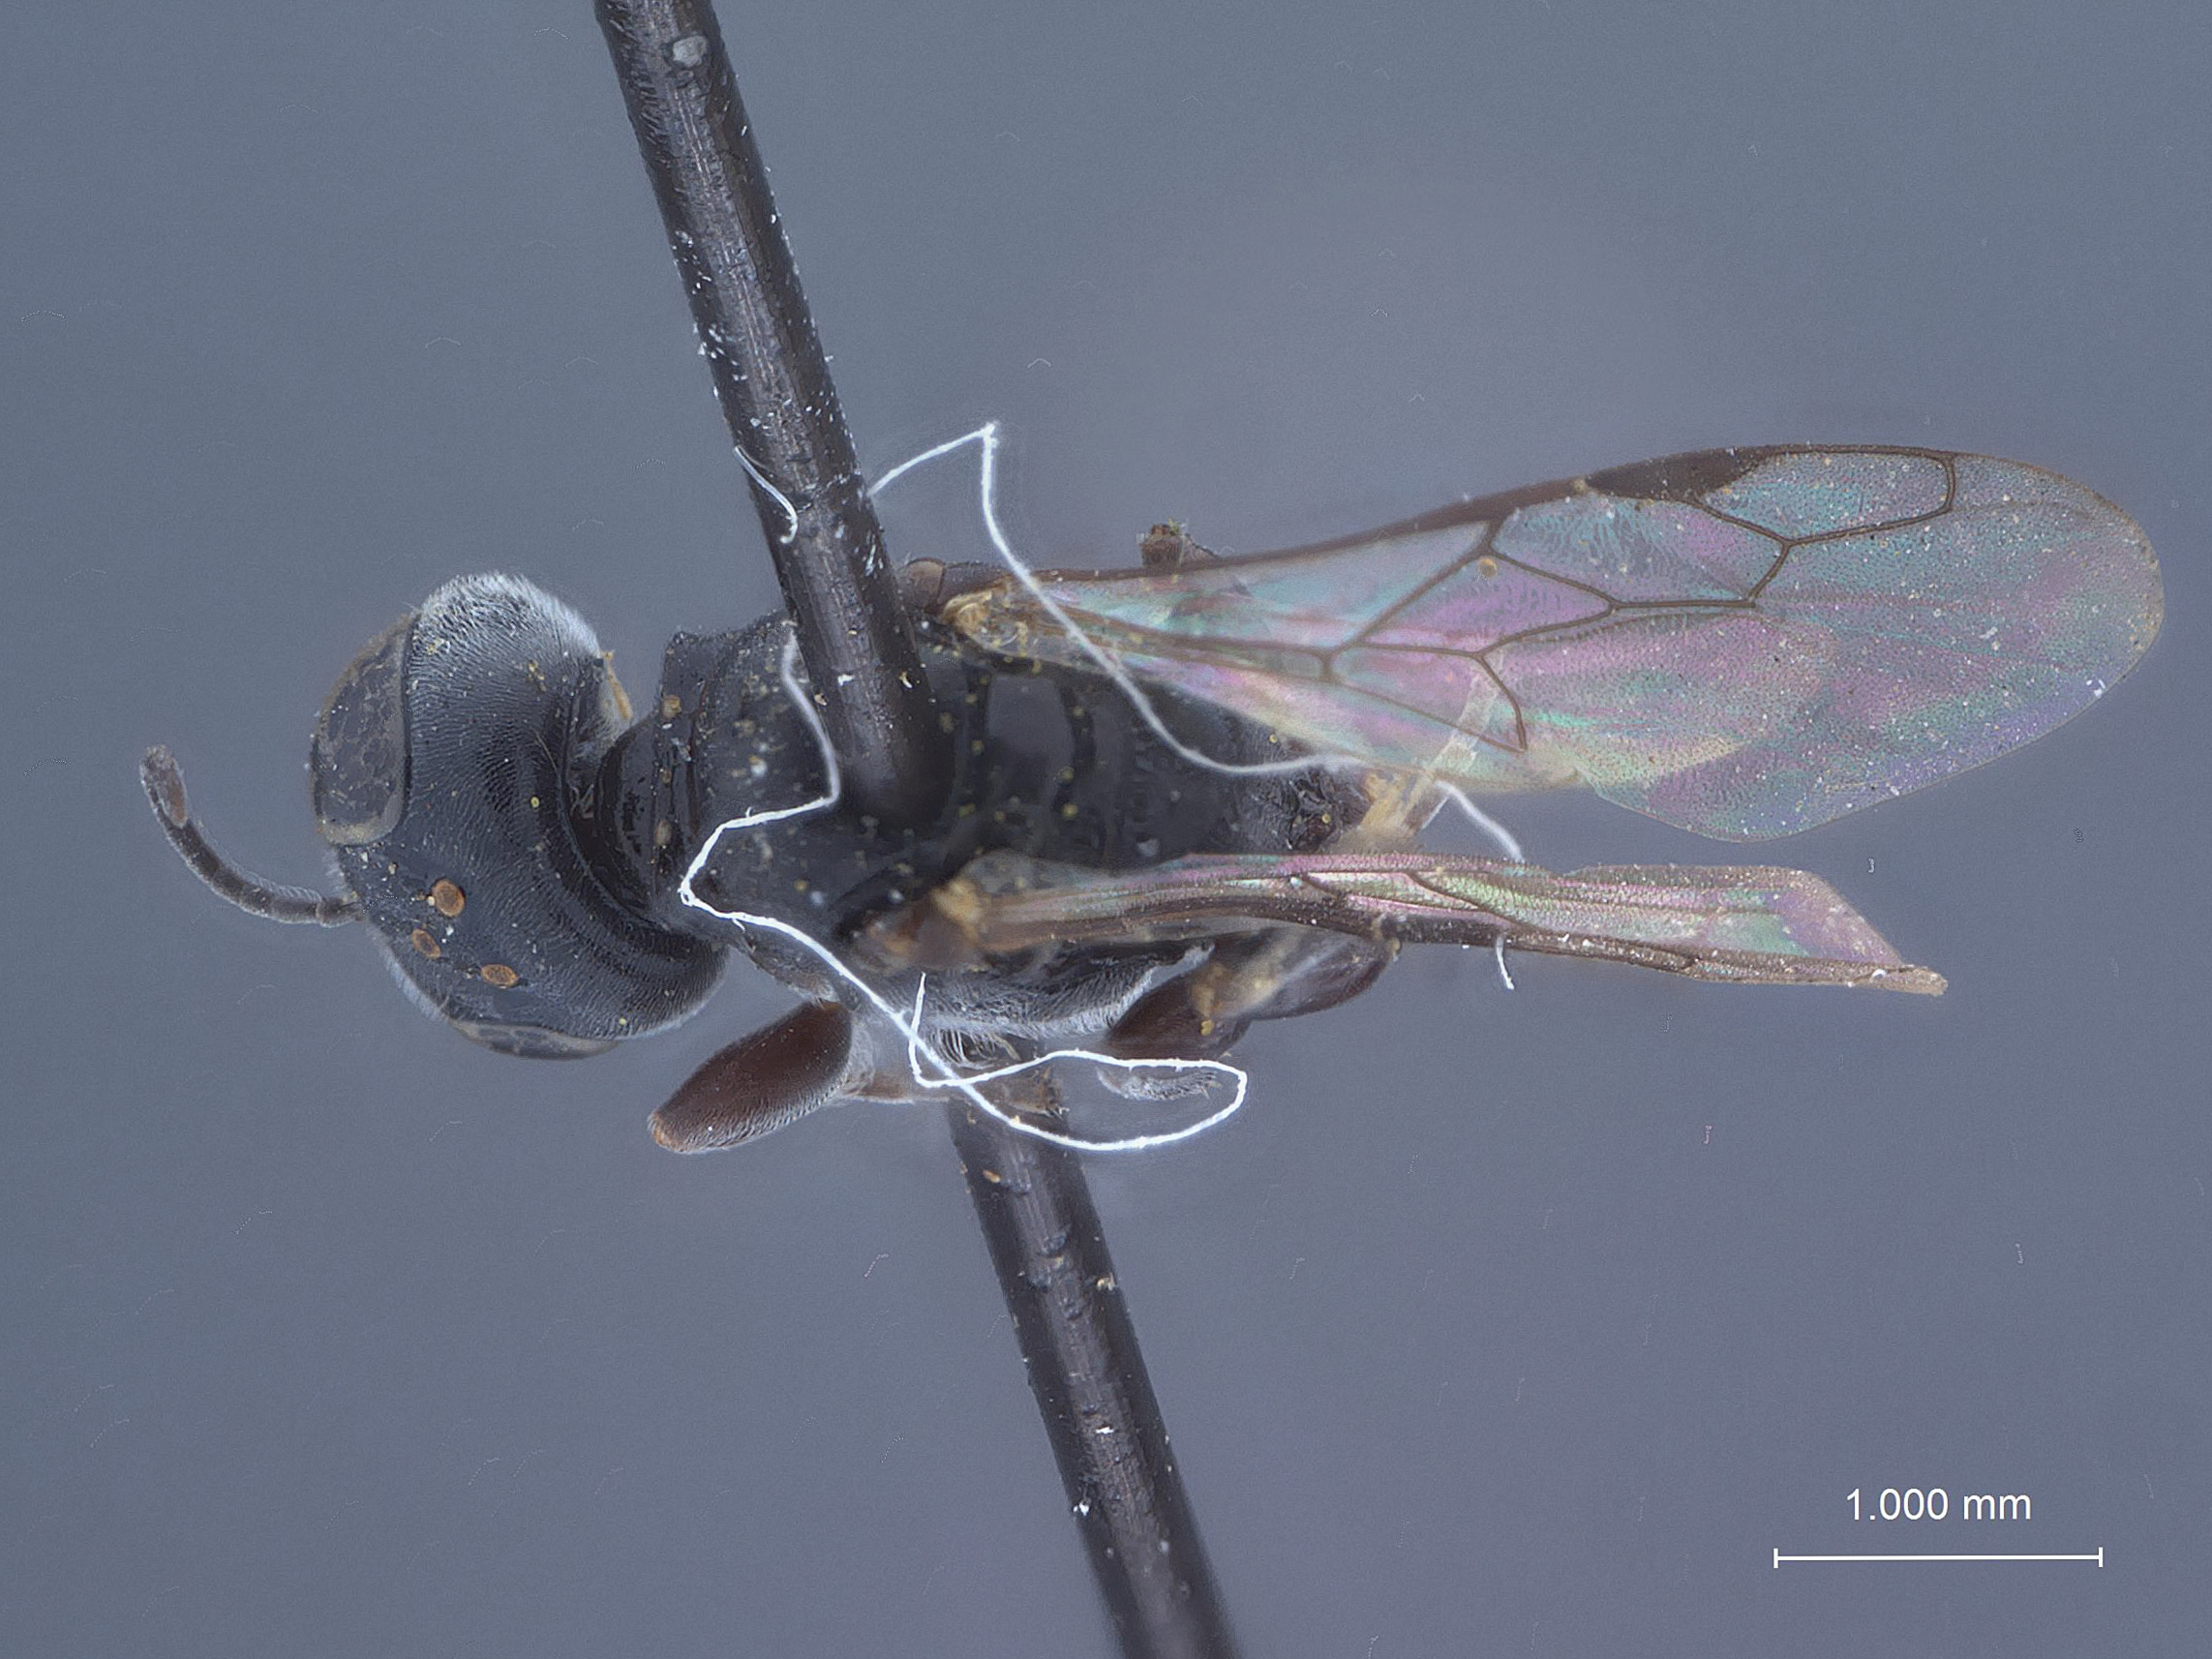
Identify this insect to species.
Stenocrabro plesius
